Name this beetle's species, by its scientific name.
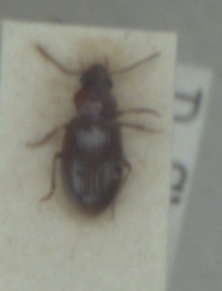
Bradycellus caucasicus
